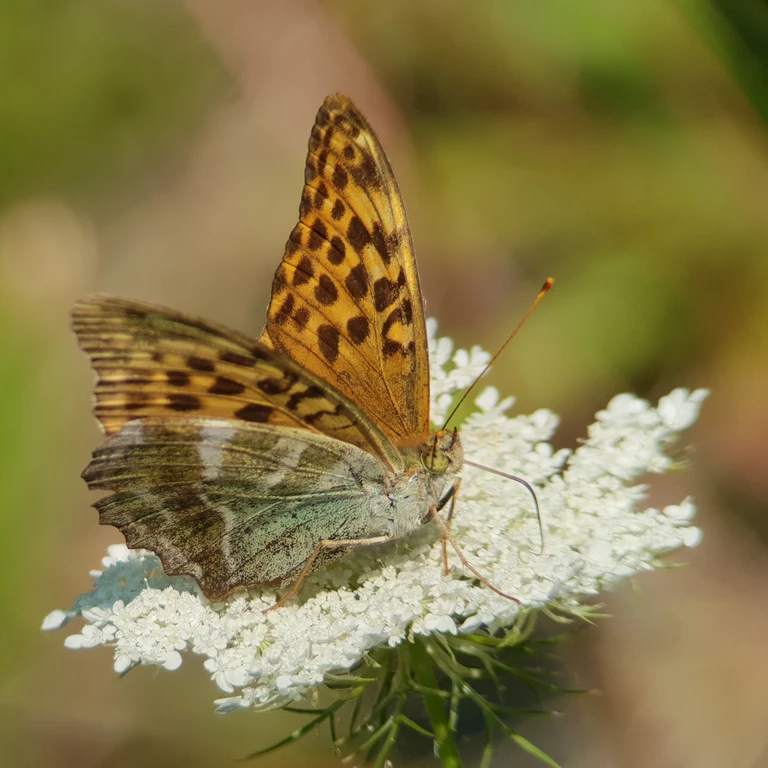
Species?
Argynnis paphia
